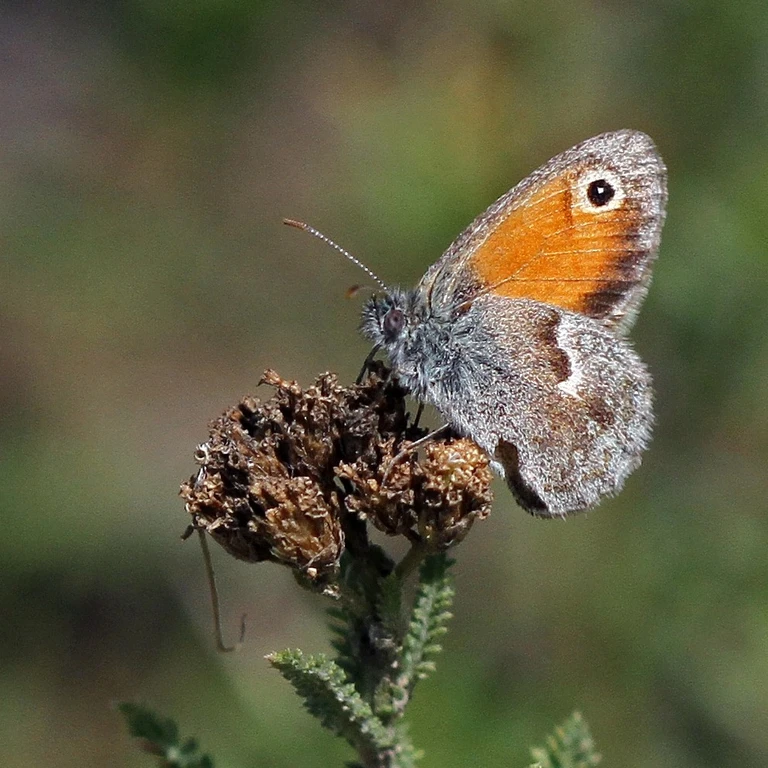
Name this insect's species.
Coenonympha pamphilus
